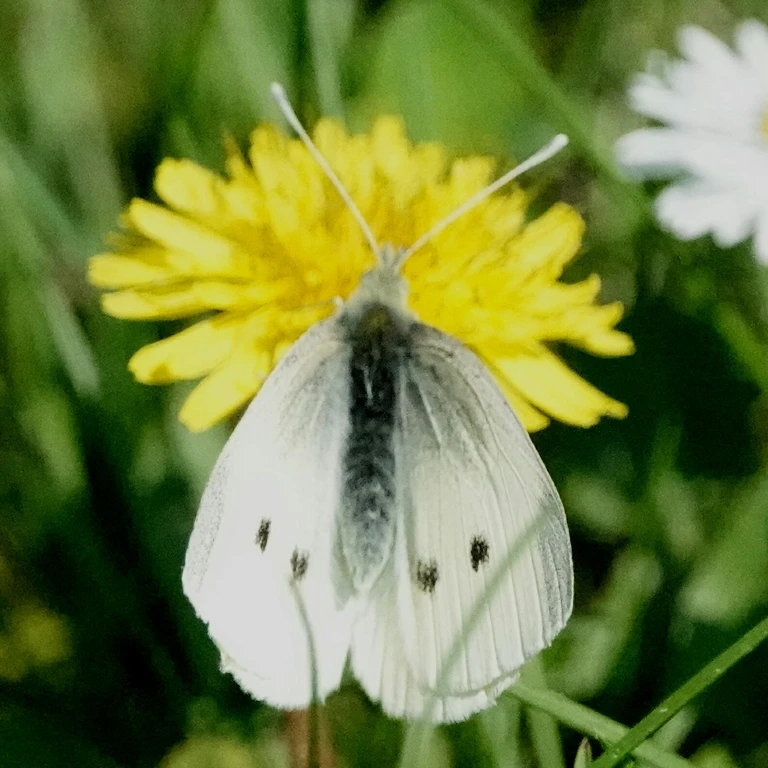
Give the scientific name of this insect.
Pieris rapae
